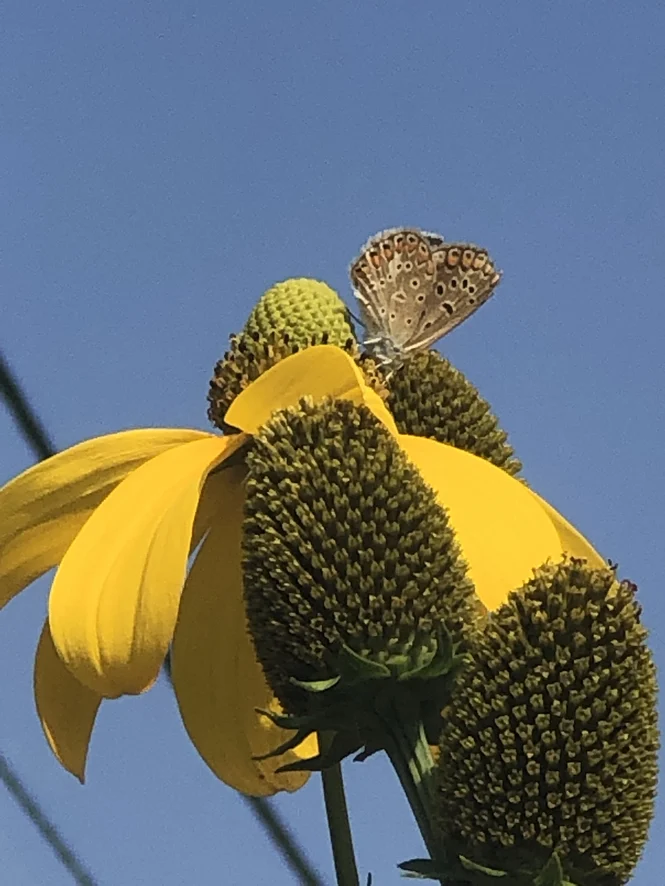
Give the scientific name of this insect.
Polyommatus icarus
